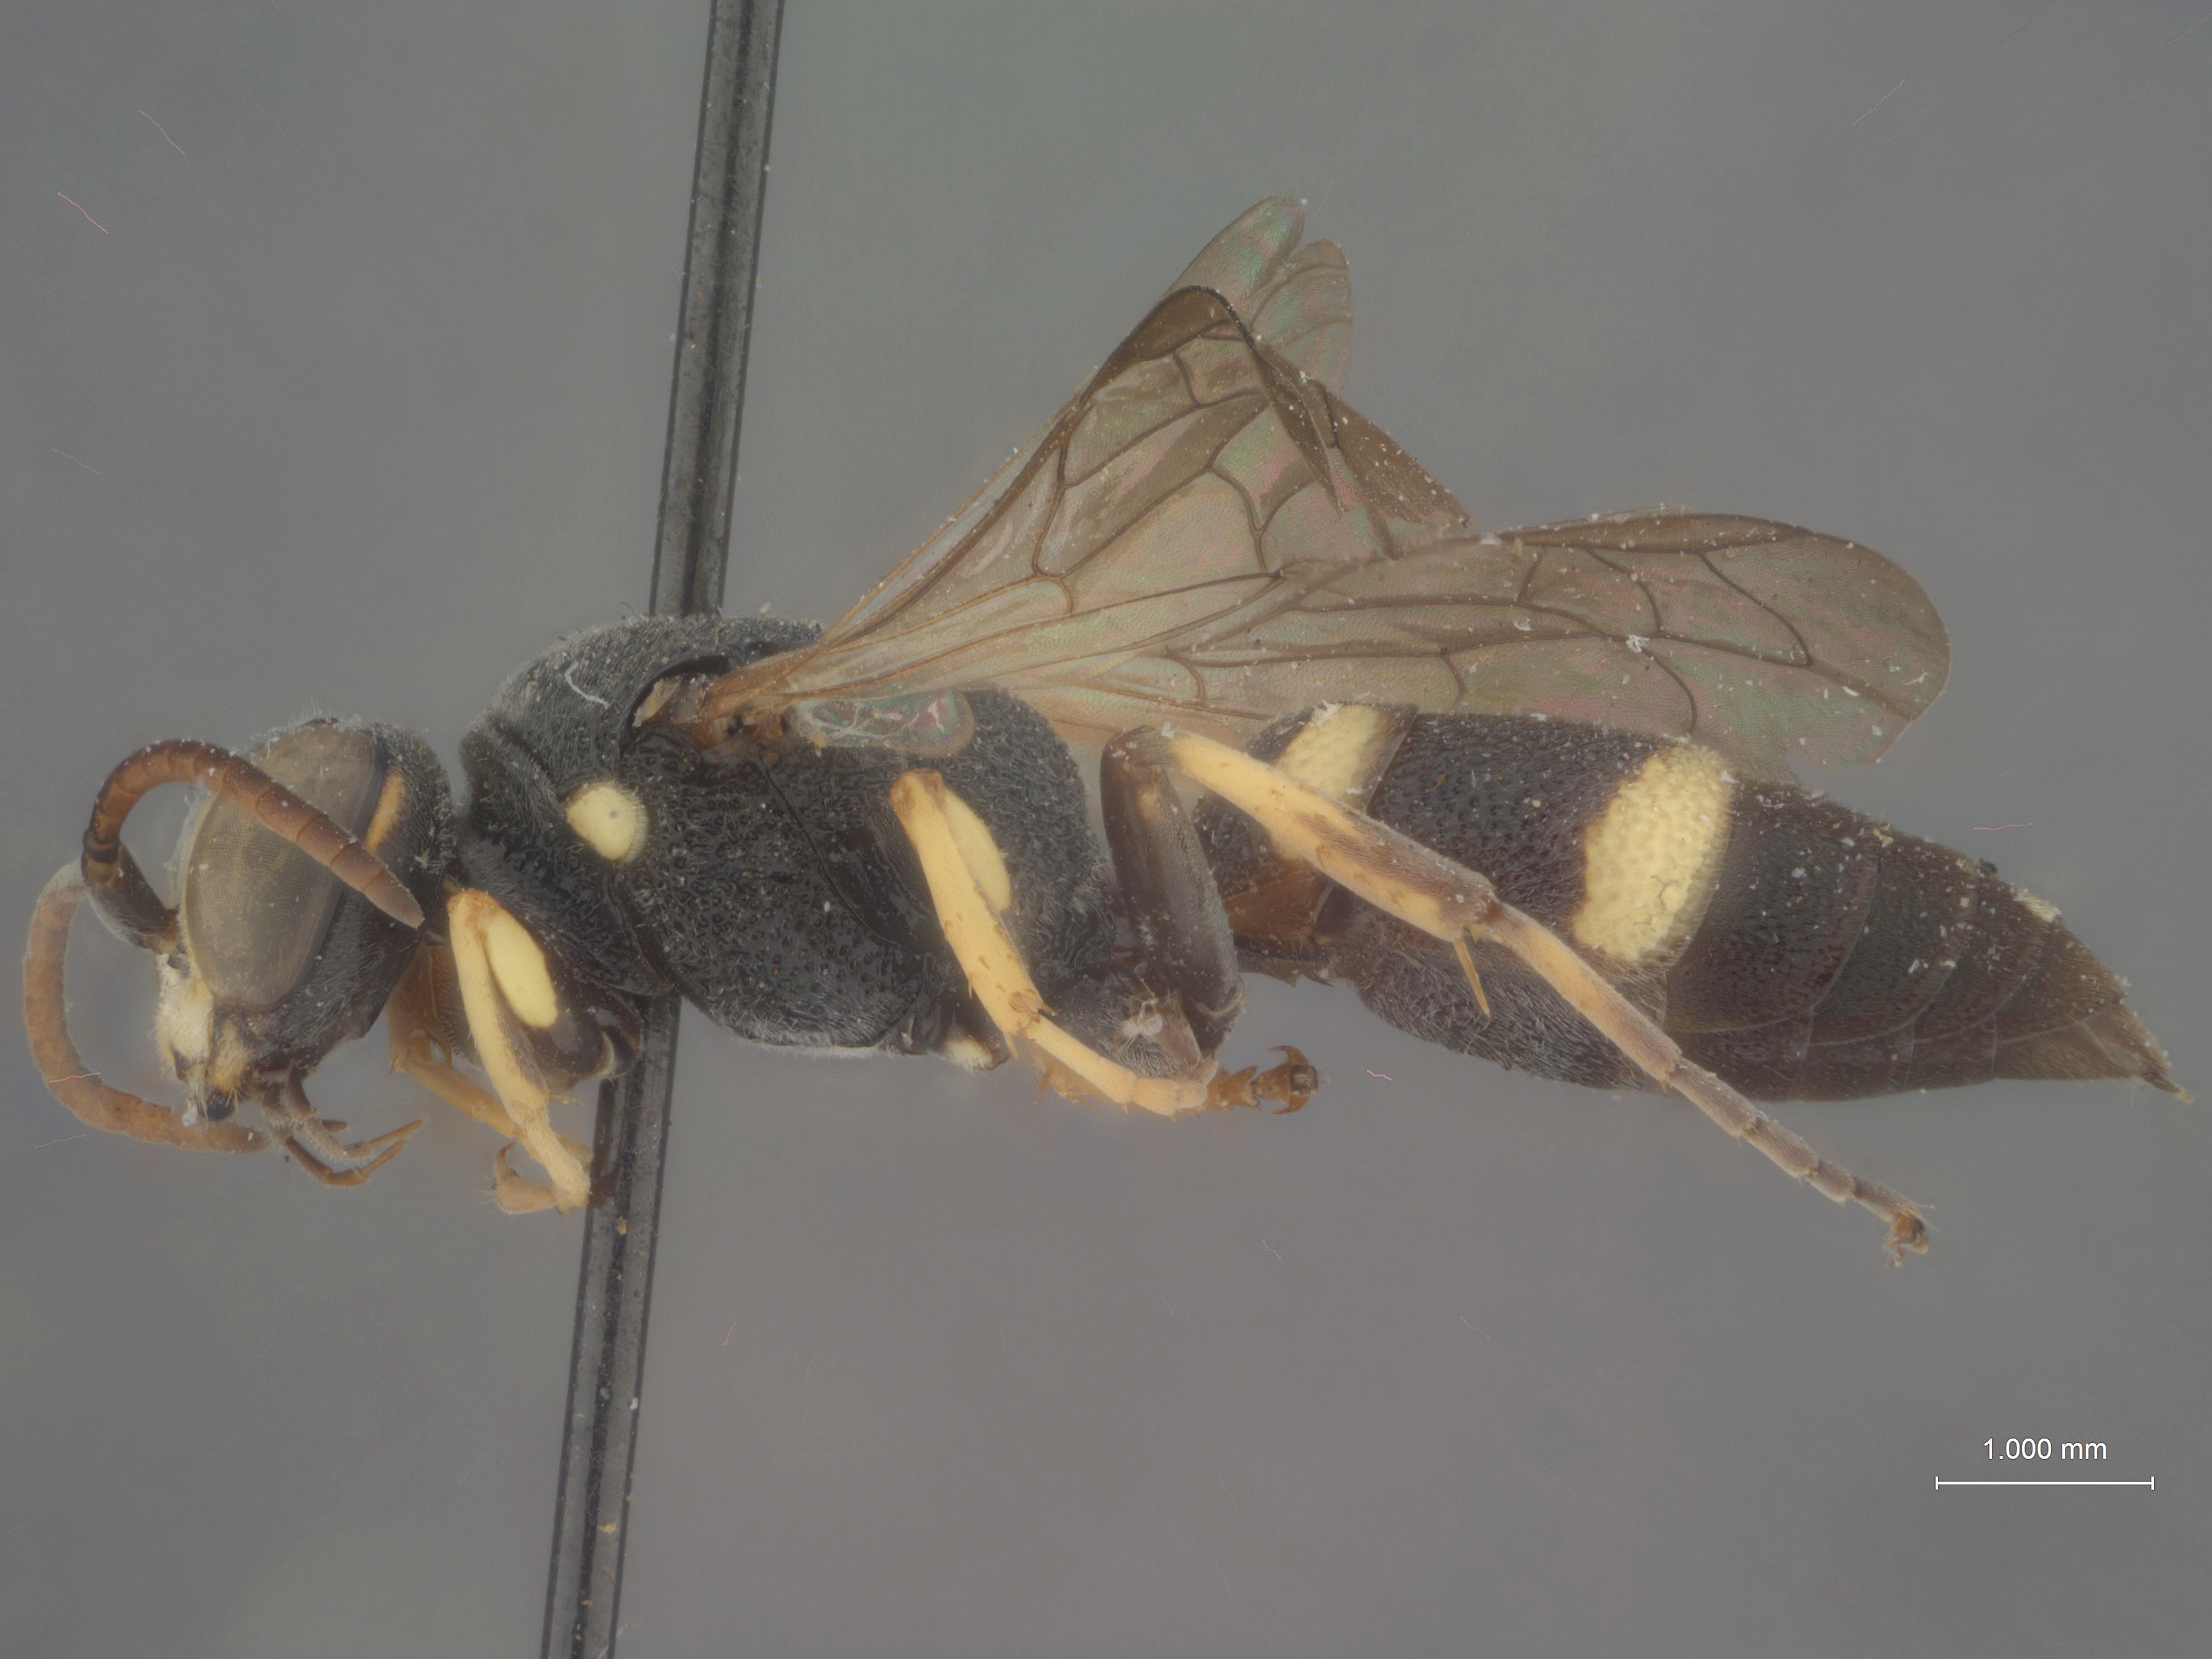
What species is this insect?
Dienoplus dimorphus
